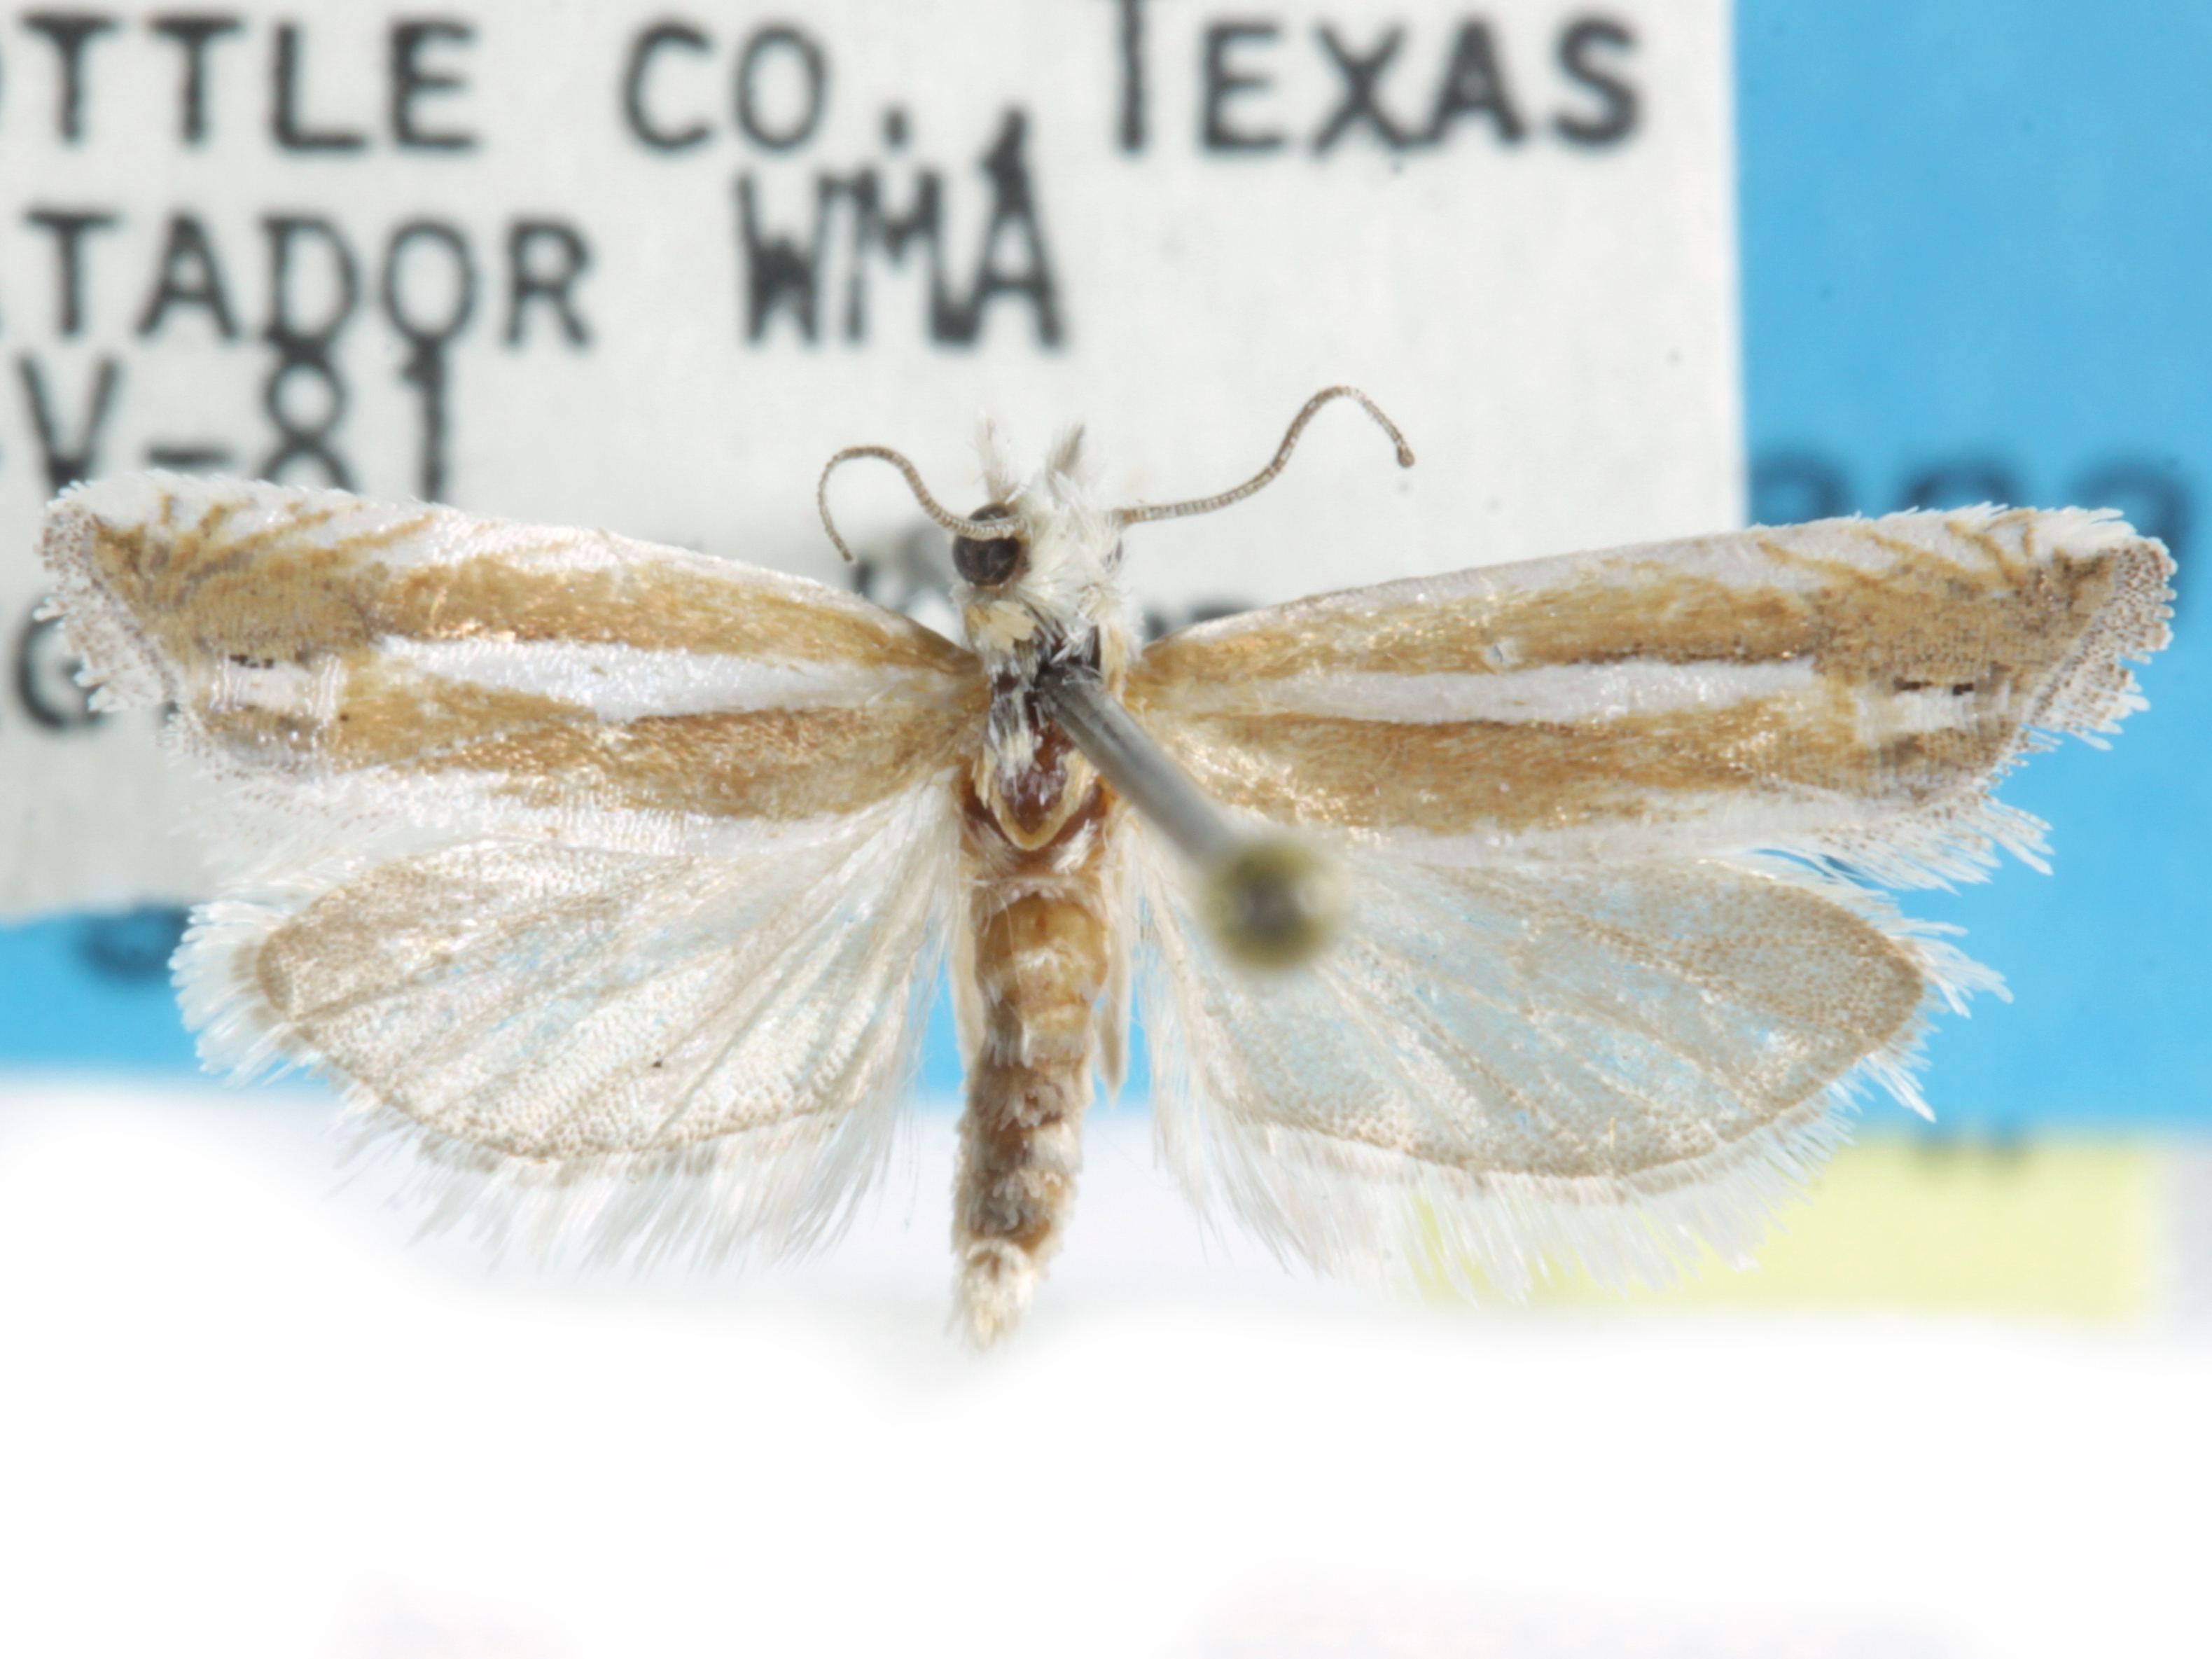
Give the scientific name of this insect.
Eucosma pecosana
